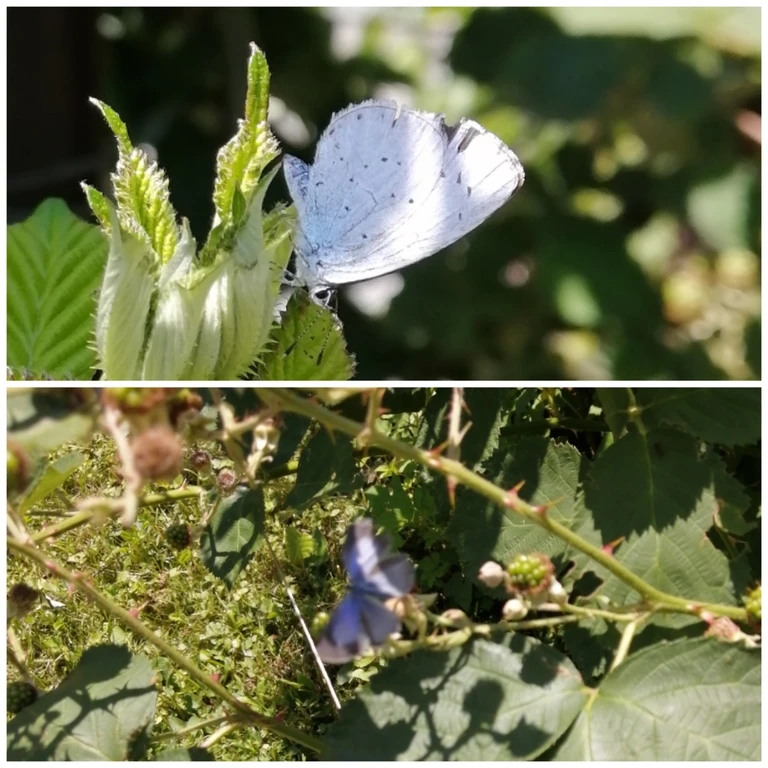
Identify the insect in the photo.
Celastrina argiolus
